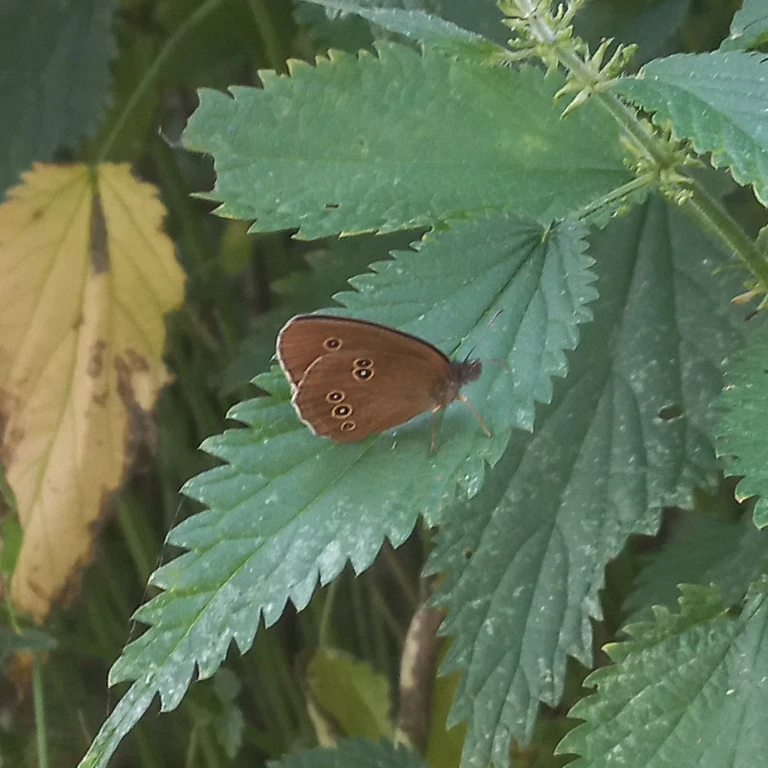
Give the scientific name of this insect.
Aphantopus hyperantus
